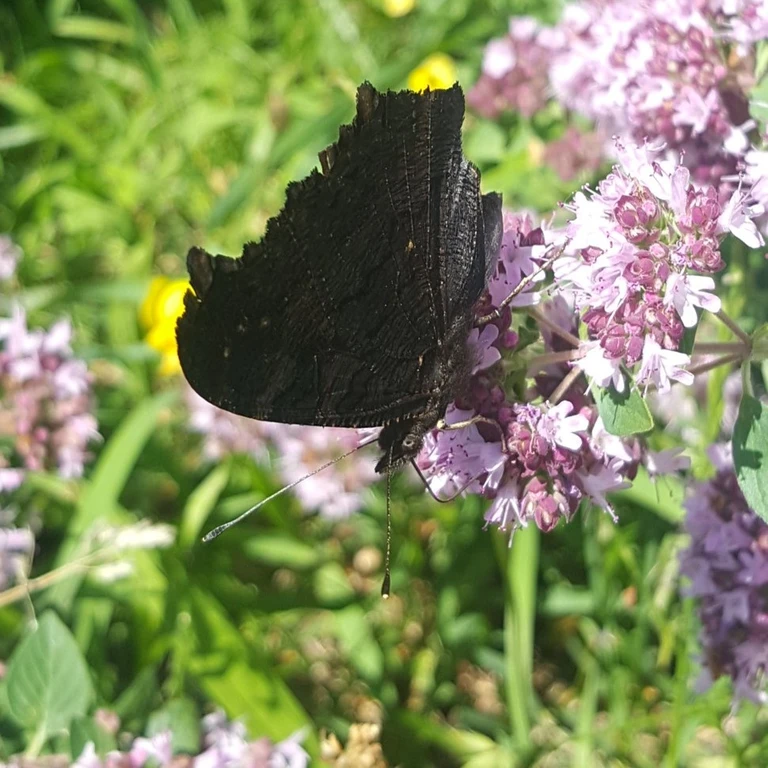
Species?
Aglais io
